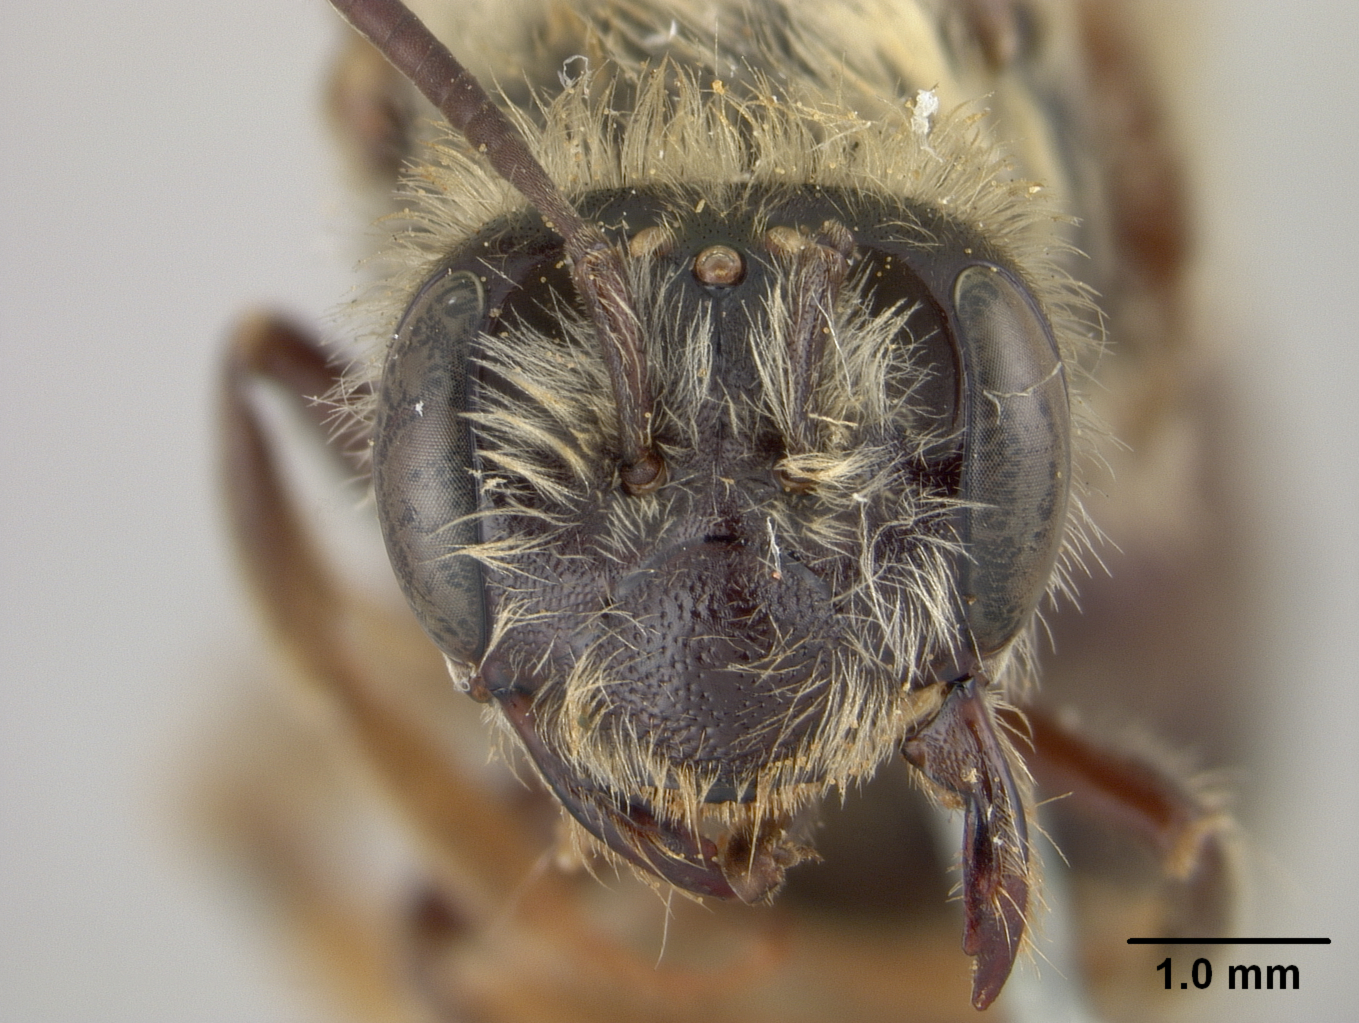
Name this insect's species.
Andrena nitidior
